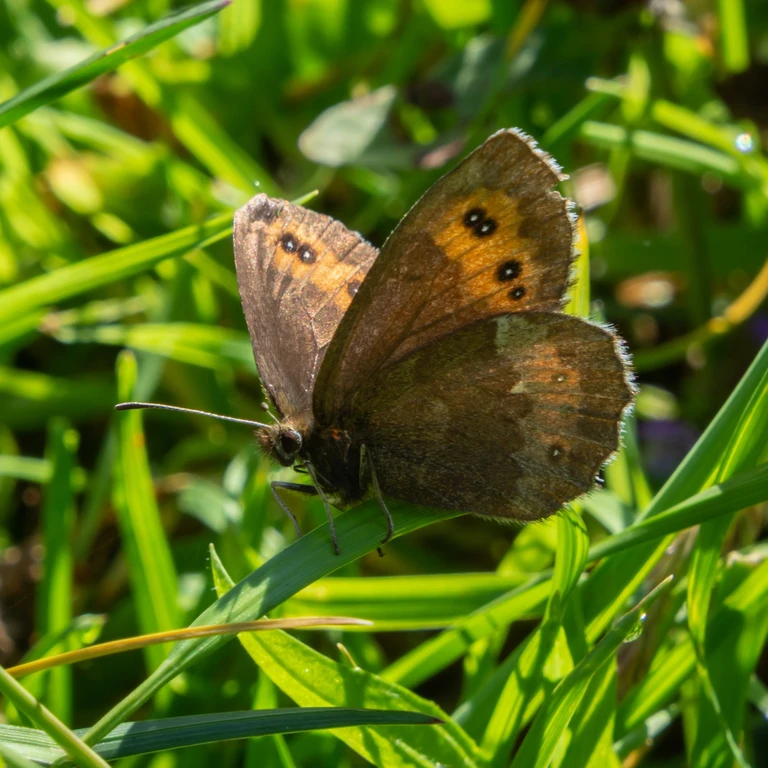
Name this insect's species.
Erebia euryale
